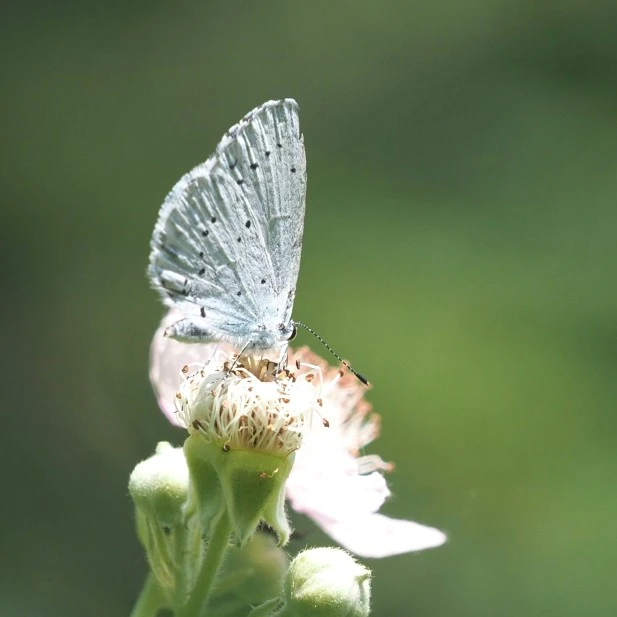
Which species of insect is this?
Celastrina argiolus
